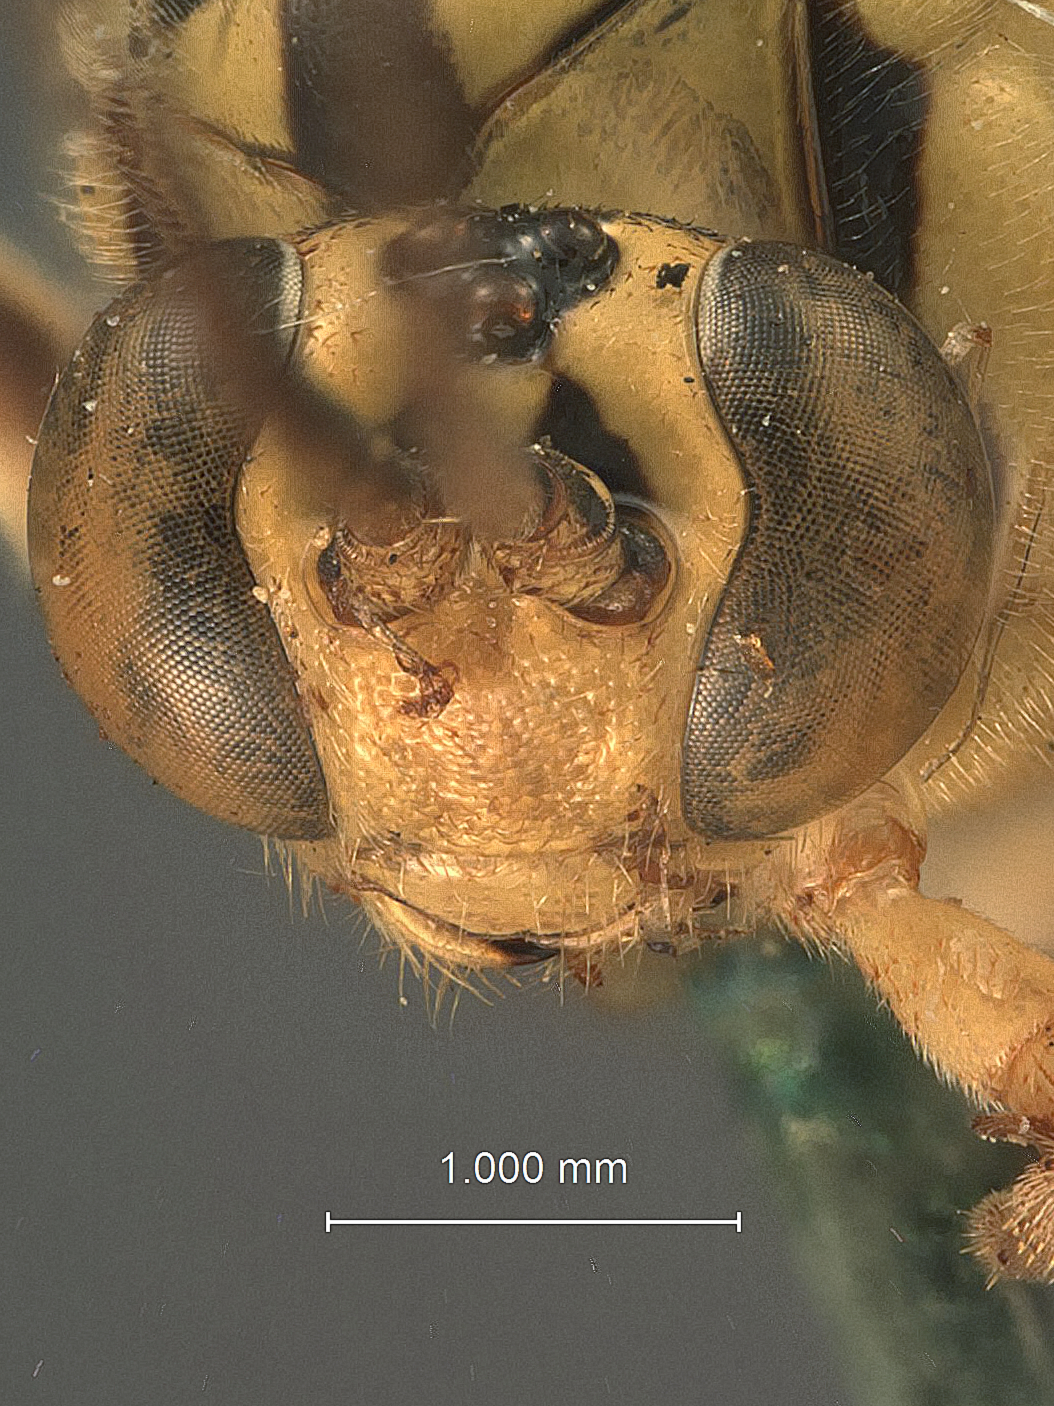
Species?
Theronia fidentia
